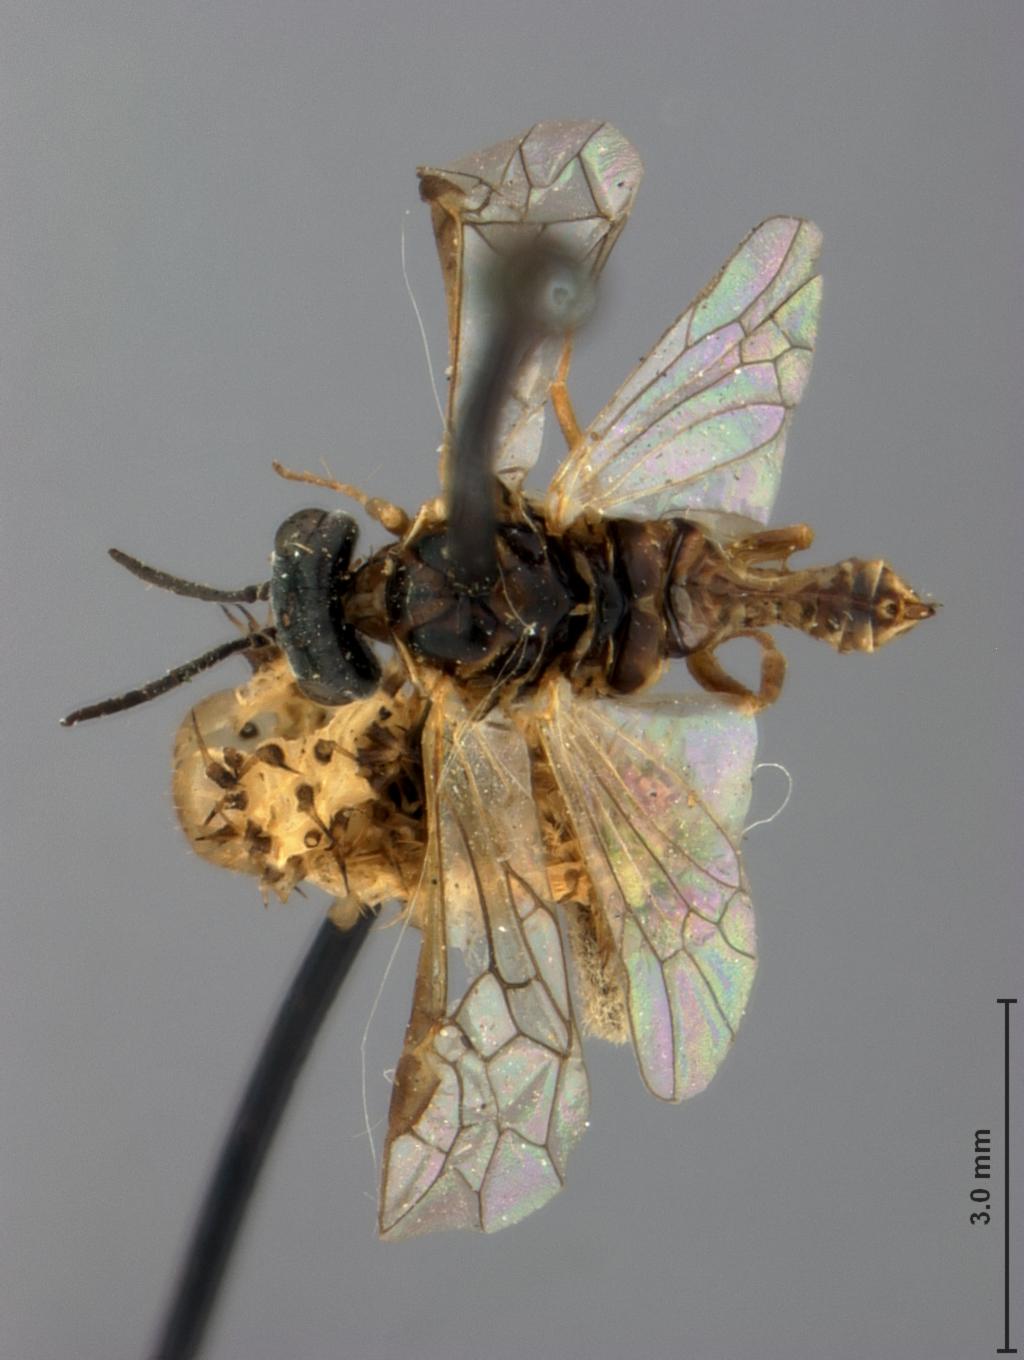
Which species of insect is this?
Isodyctium murtfeldtiae
